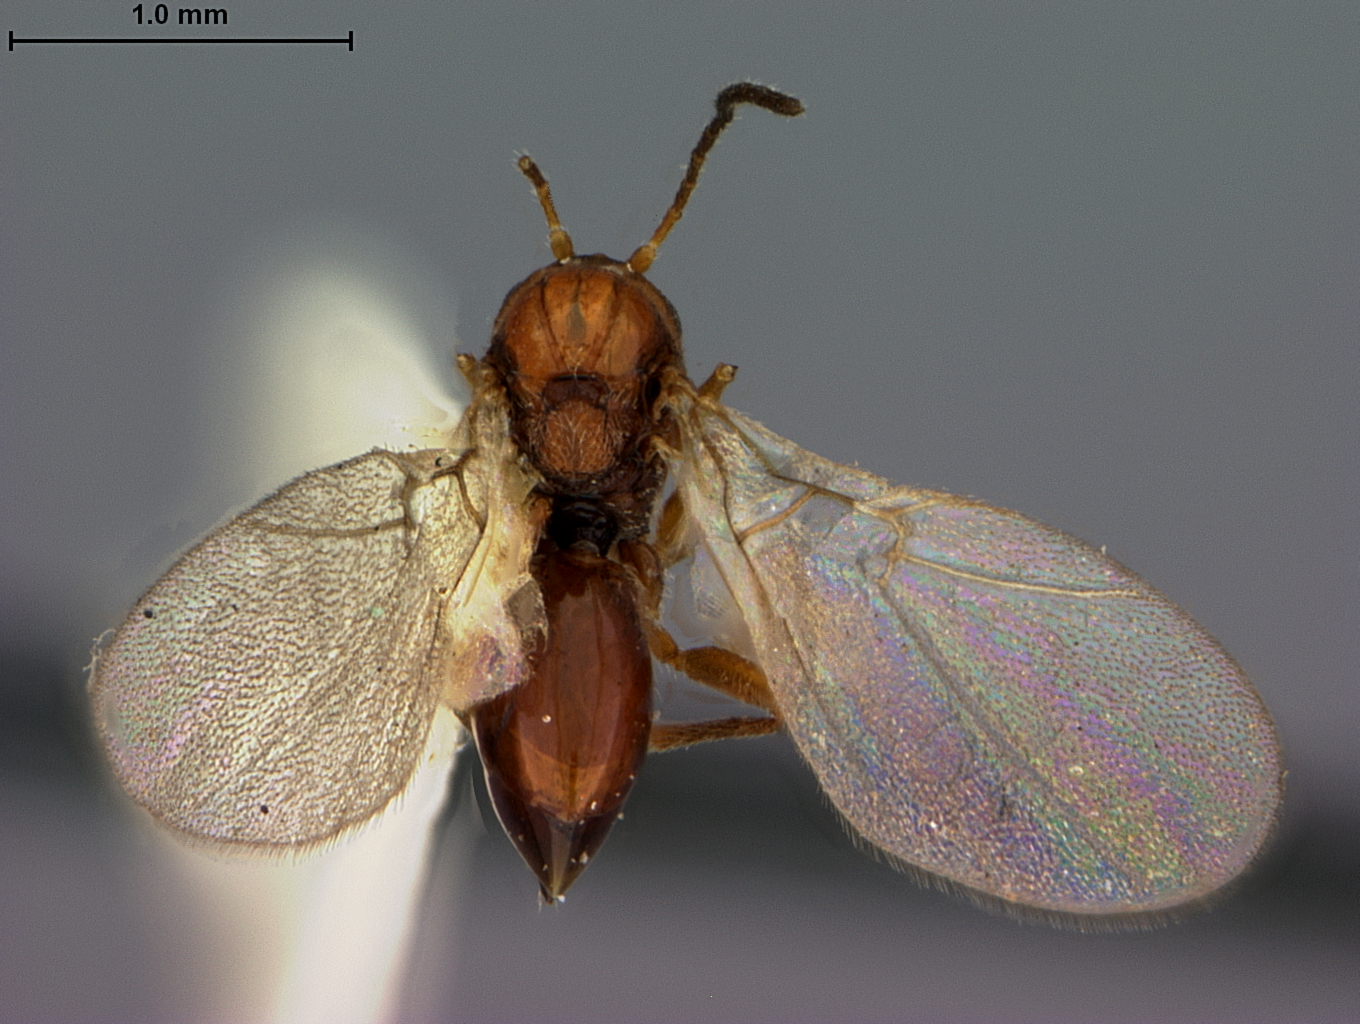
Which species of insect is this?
Andricus crenatus
